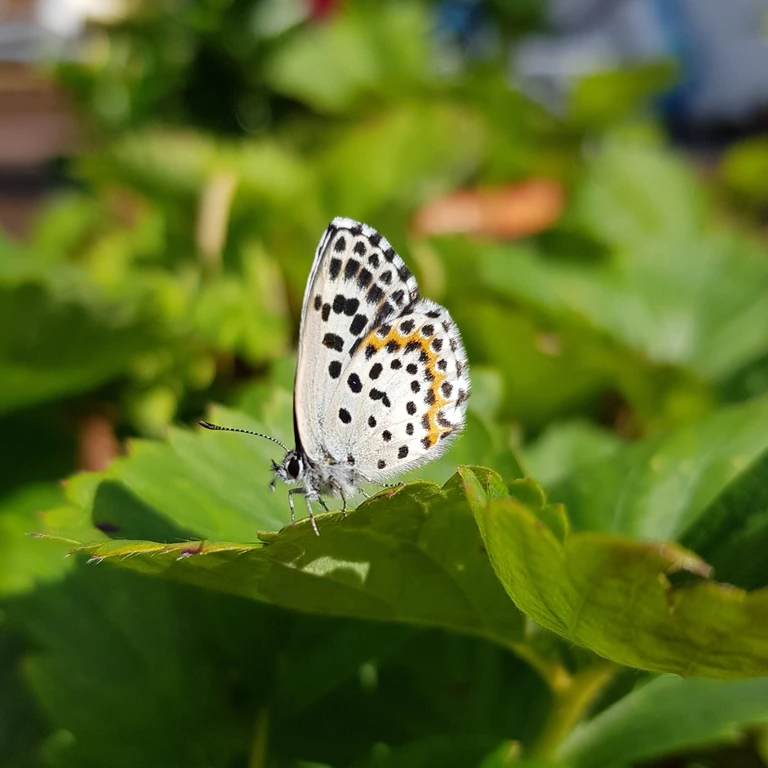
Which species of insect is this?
Scolitantides orion
